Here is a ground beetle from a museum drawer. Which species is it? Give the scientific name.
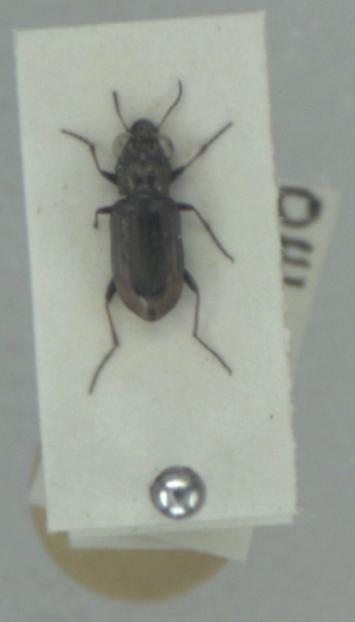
Notiophilus quadripunctatus
